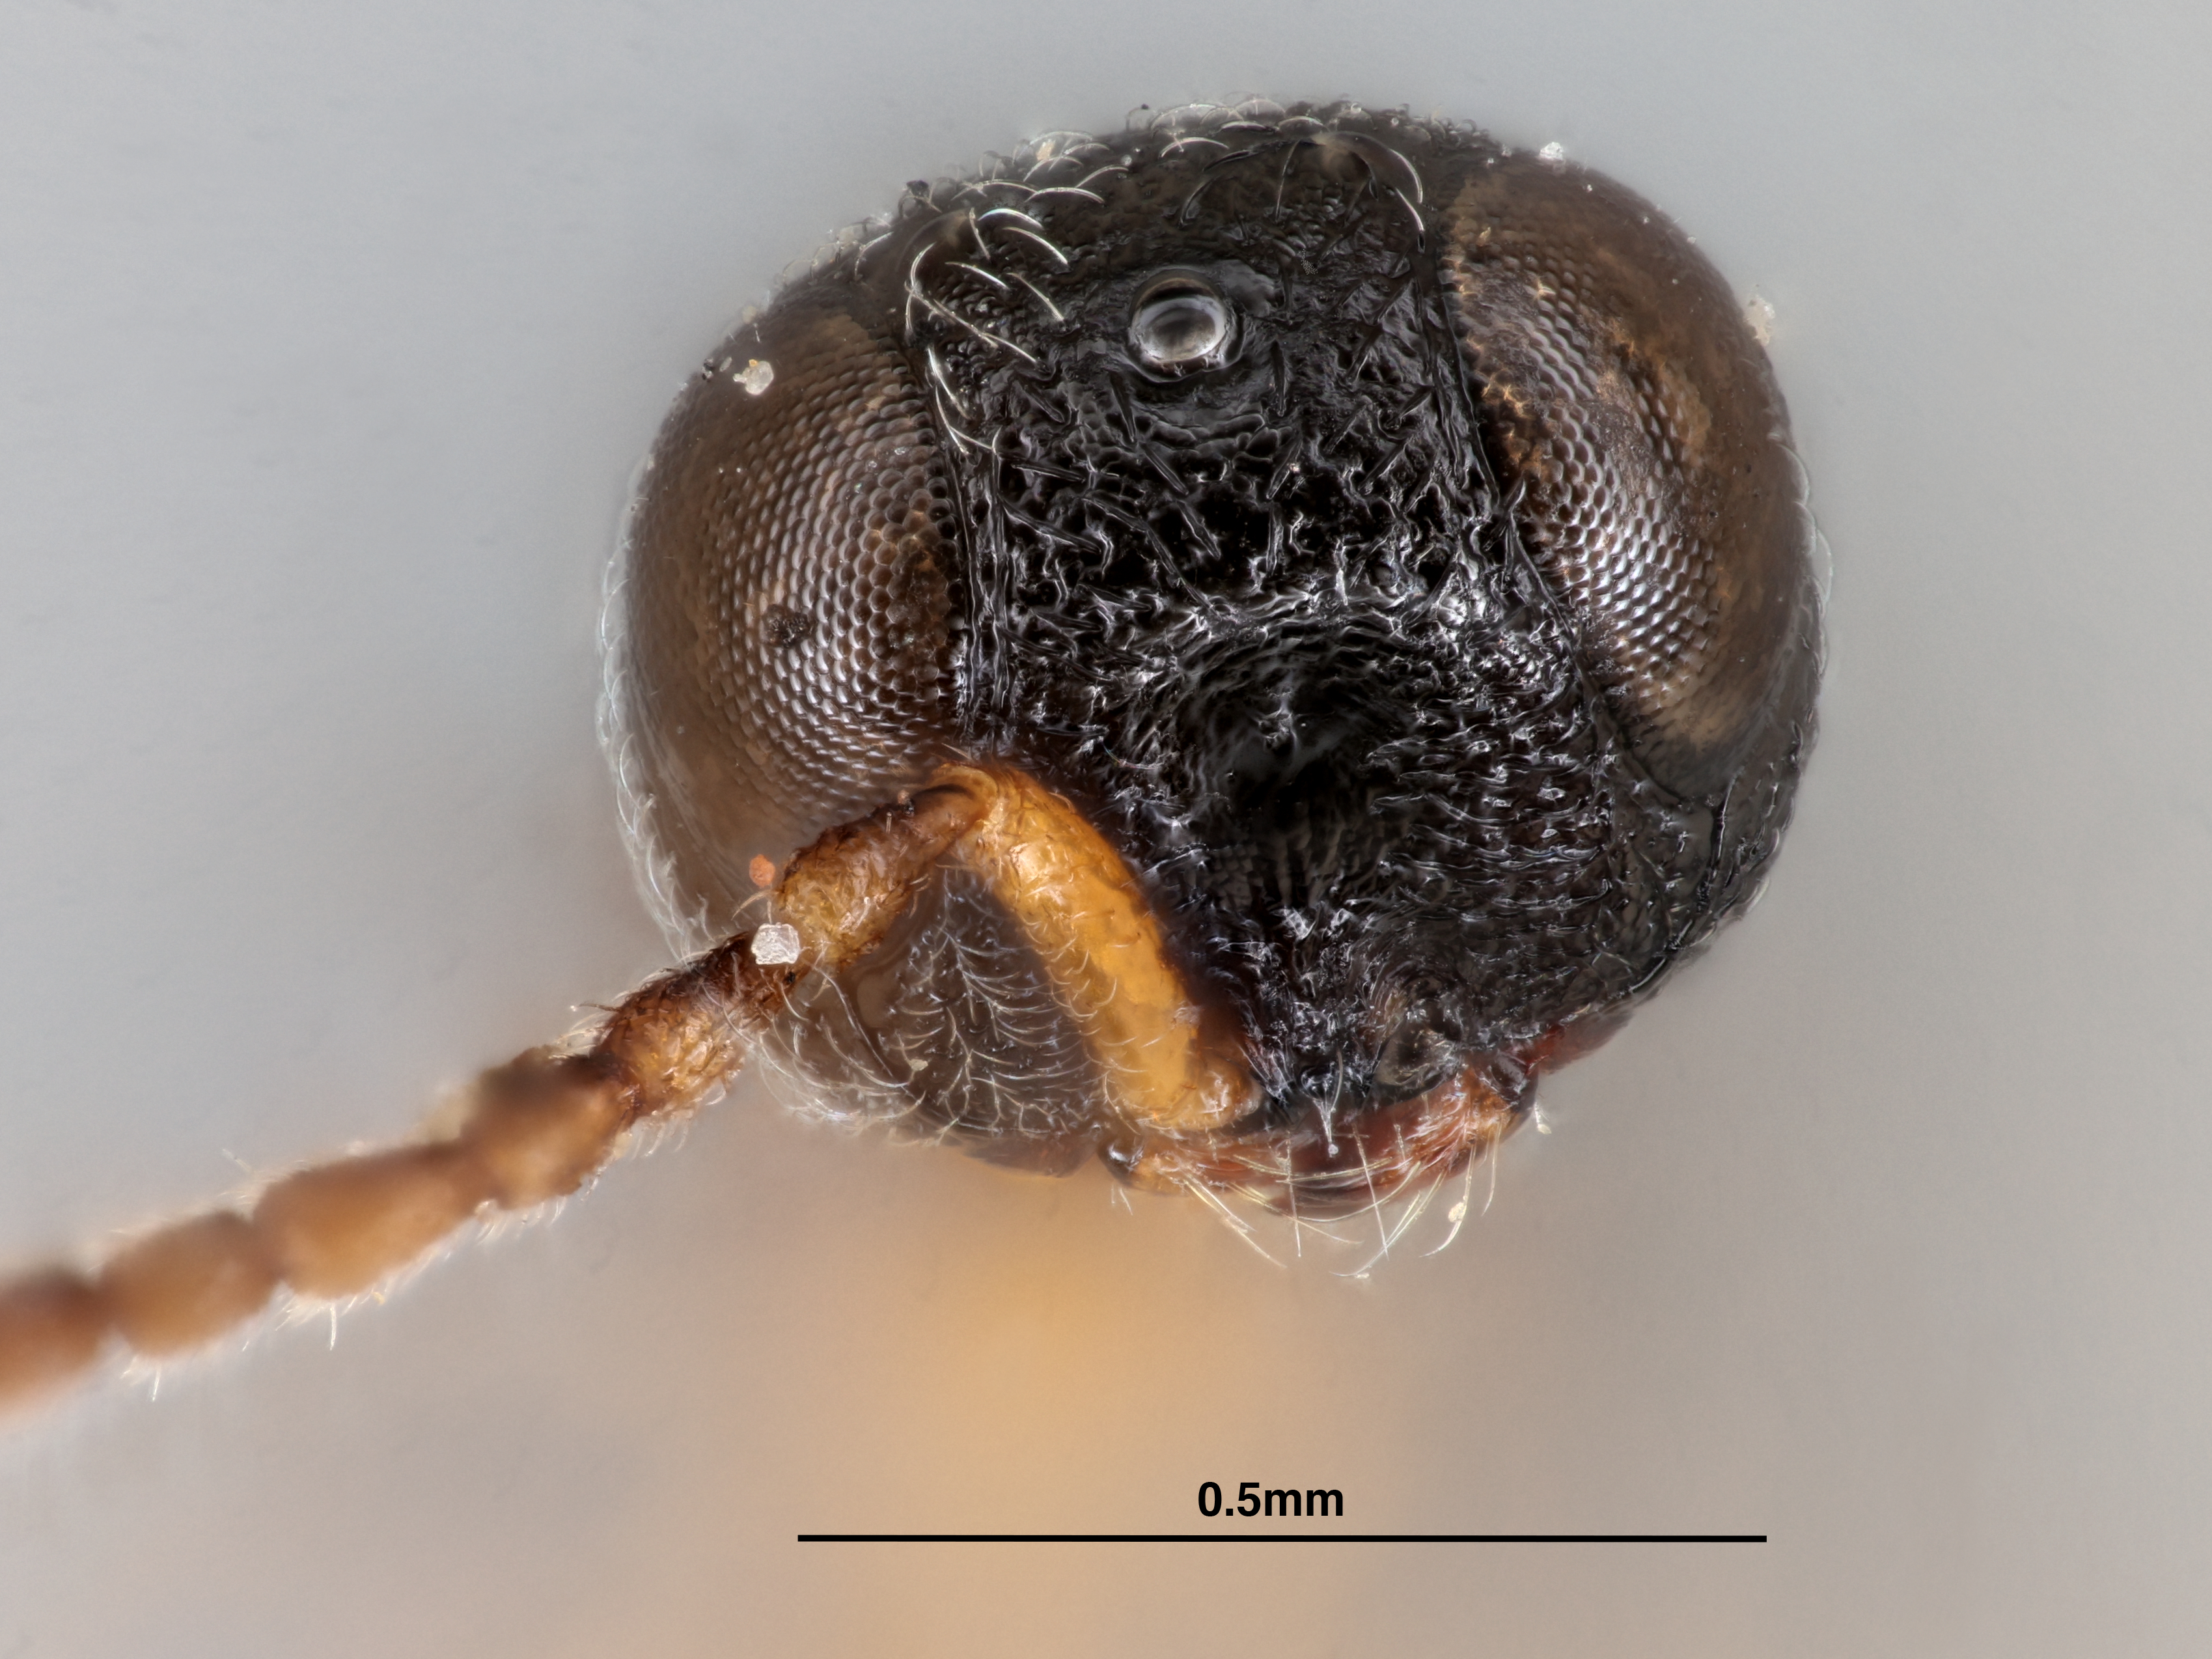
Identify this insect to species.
Macroteleia lamba
